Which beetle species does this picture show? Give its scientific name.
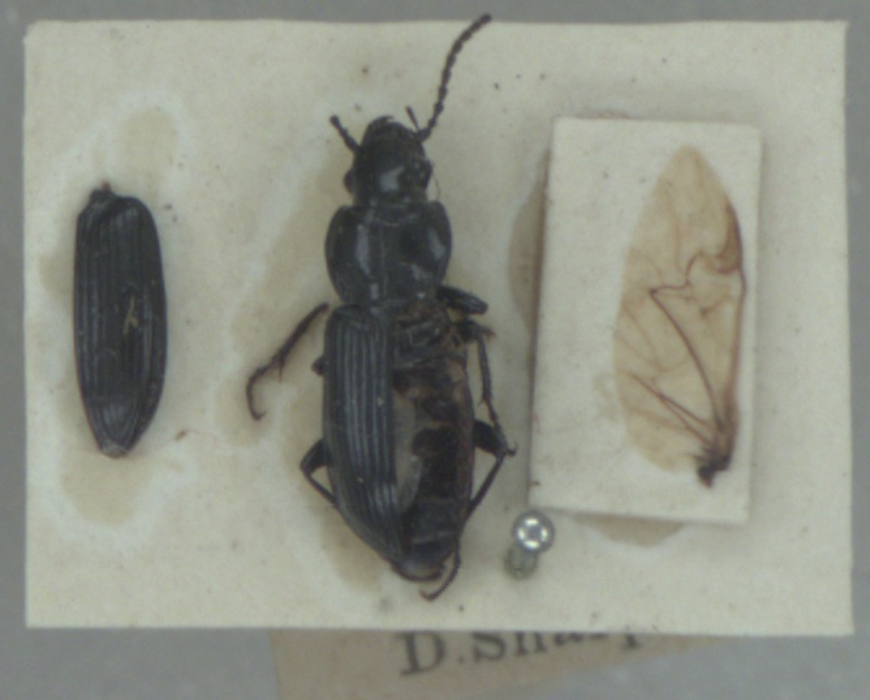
Pterostichus nigrita
